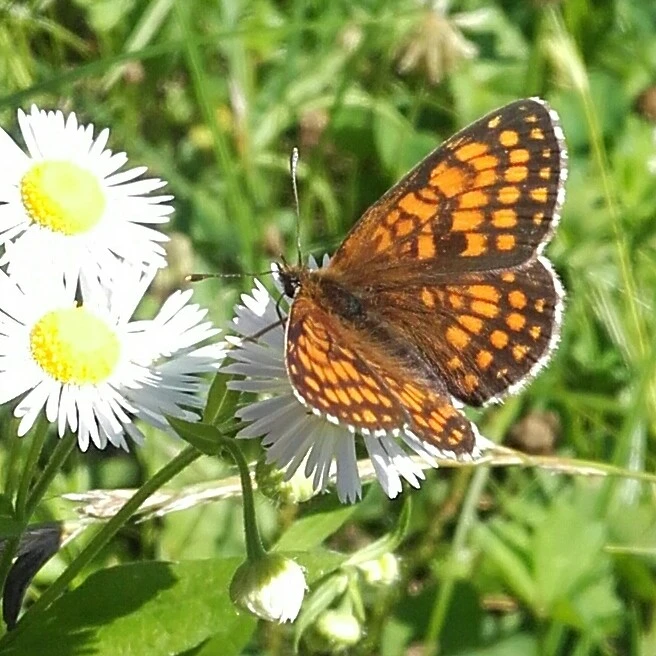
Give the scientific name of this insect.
Melitaea athalia
